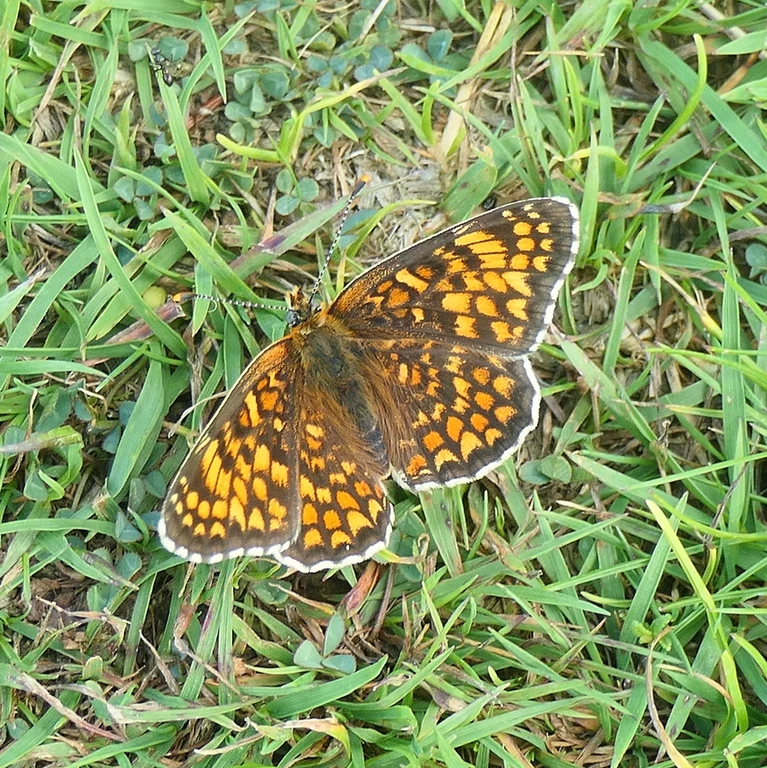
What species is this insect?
Melitaea phoebe
